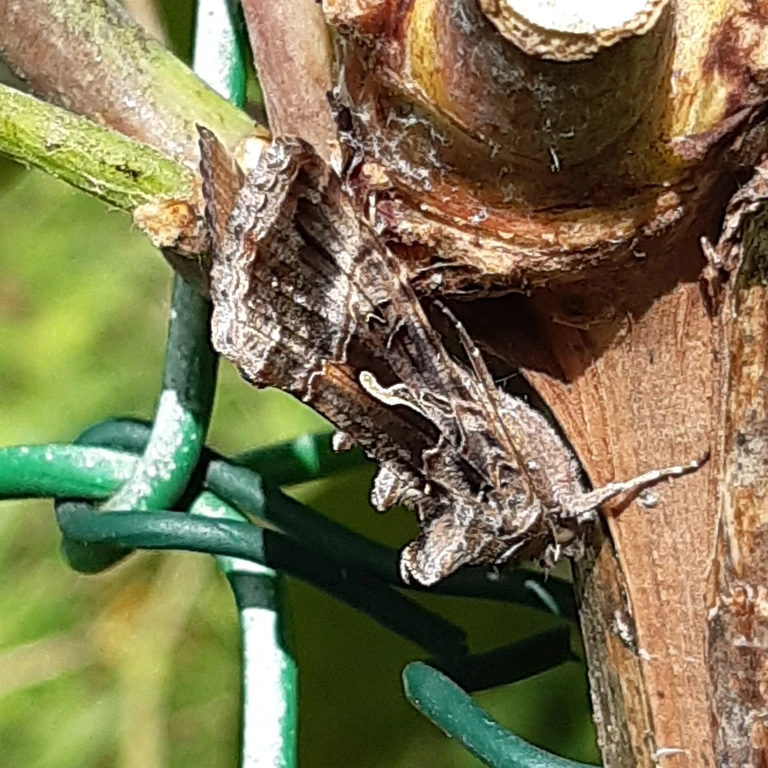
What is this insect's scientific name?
Autographa gamma
